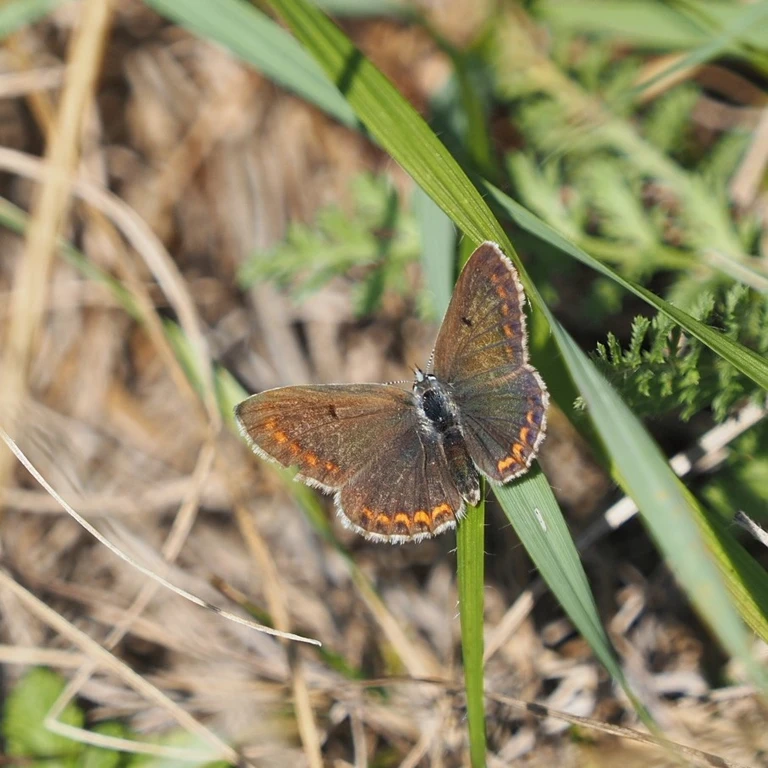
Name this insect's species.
Aricia agestis/artaxerxes
